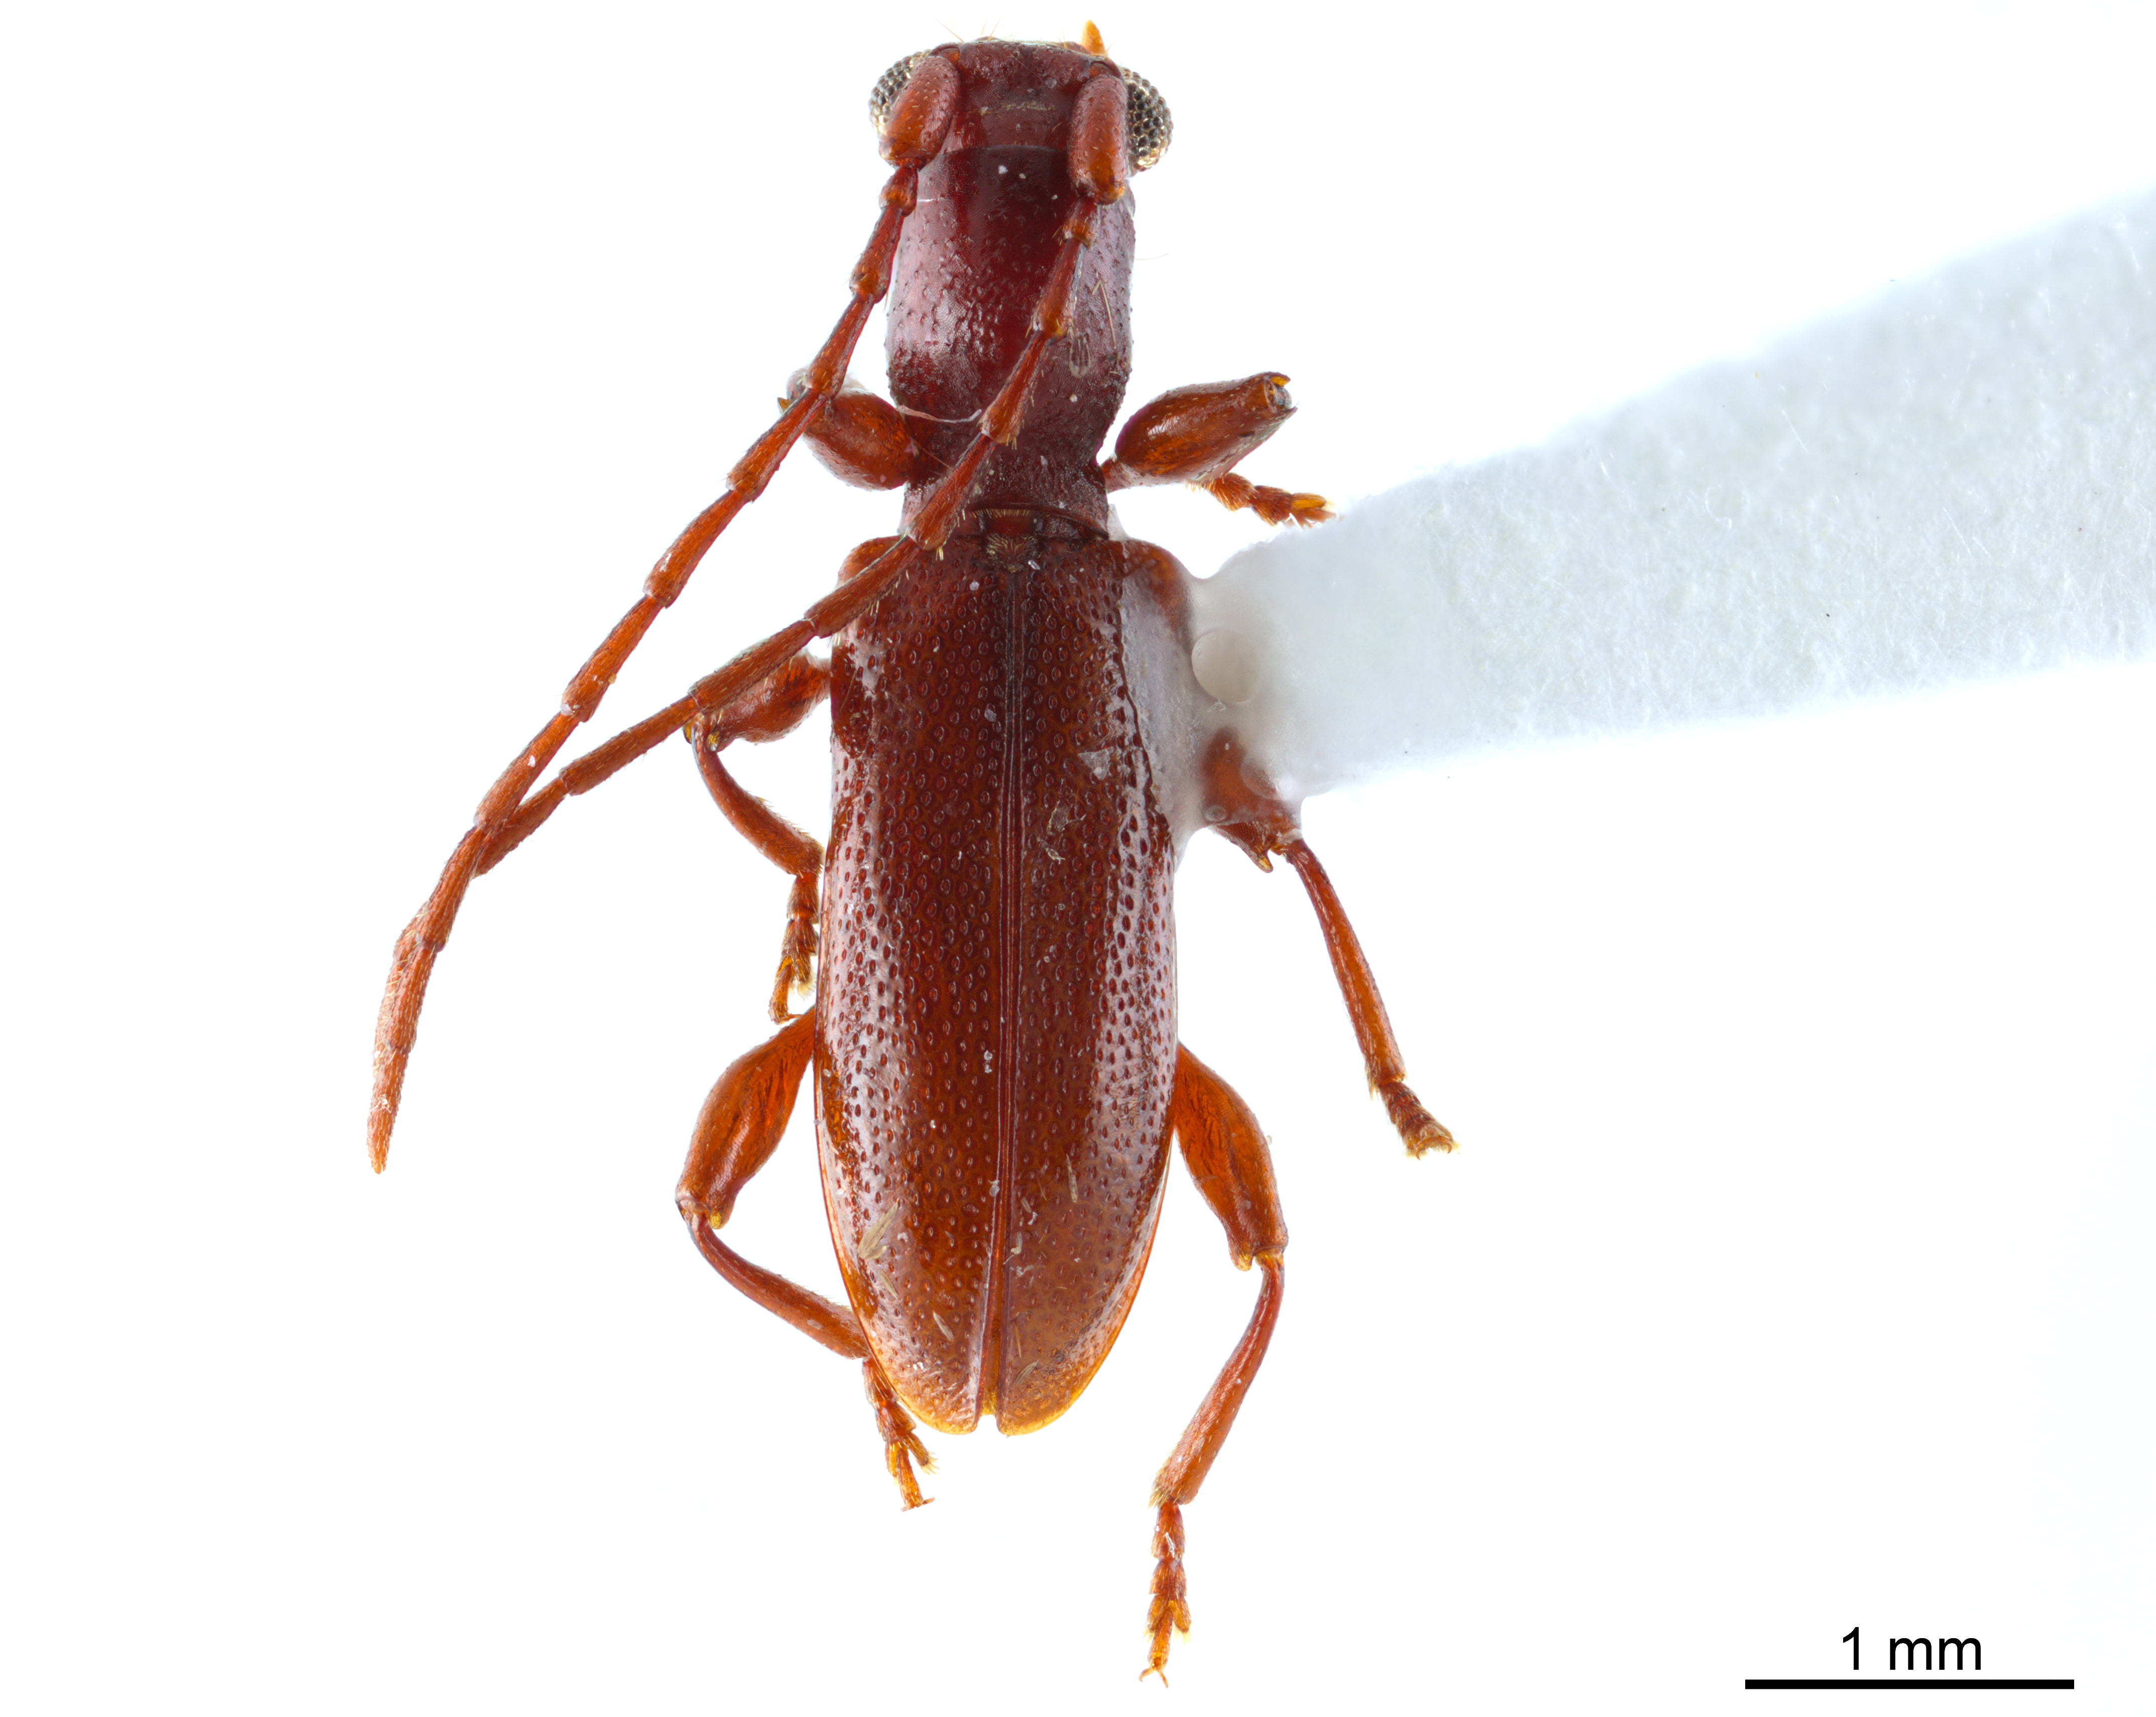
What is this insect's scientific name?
Aleiphaquilon castaneum
